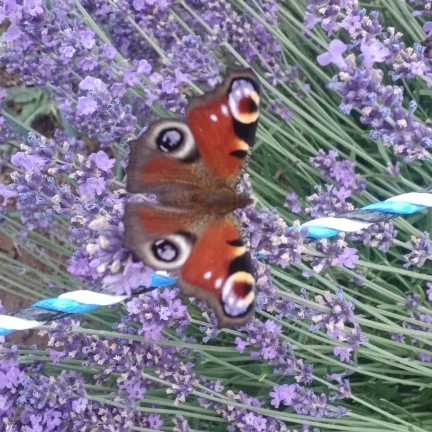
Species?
Aglais io
